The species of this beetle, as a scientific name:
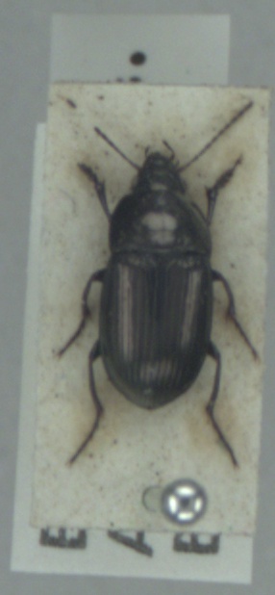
Amara lunicollis
